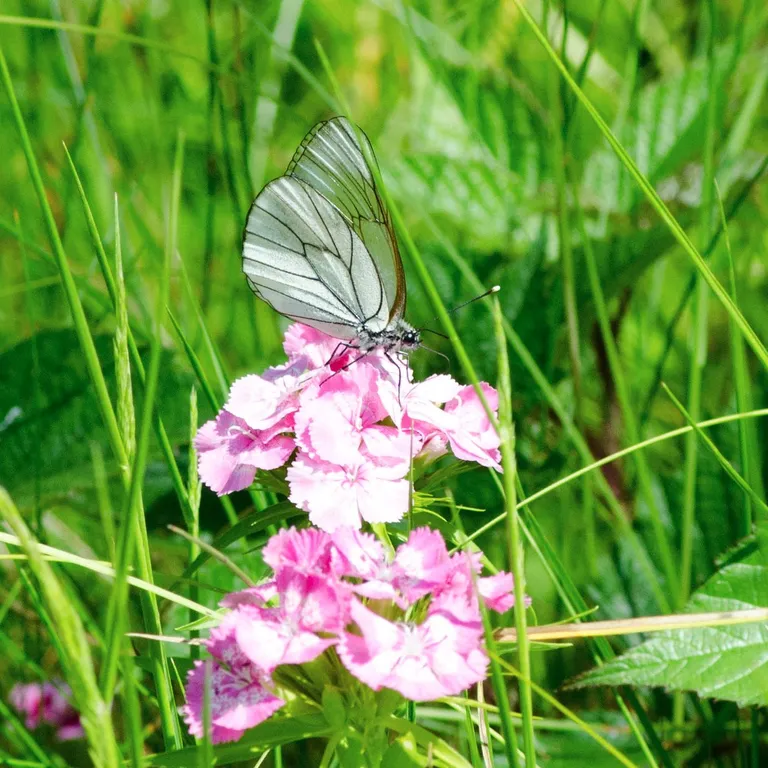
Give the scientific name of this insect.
Aporia crataegi
